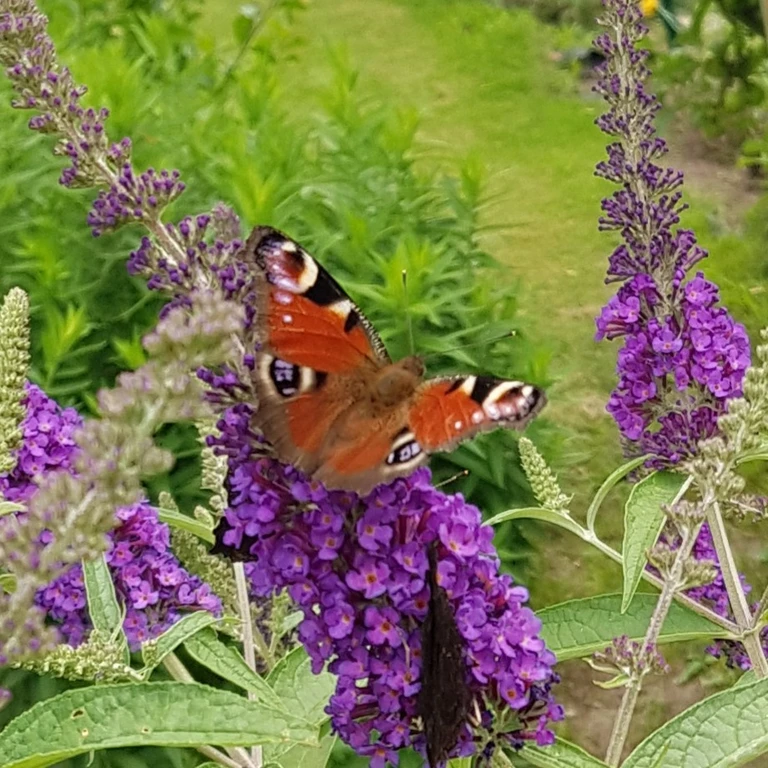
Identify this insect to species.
Aglais io
